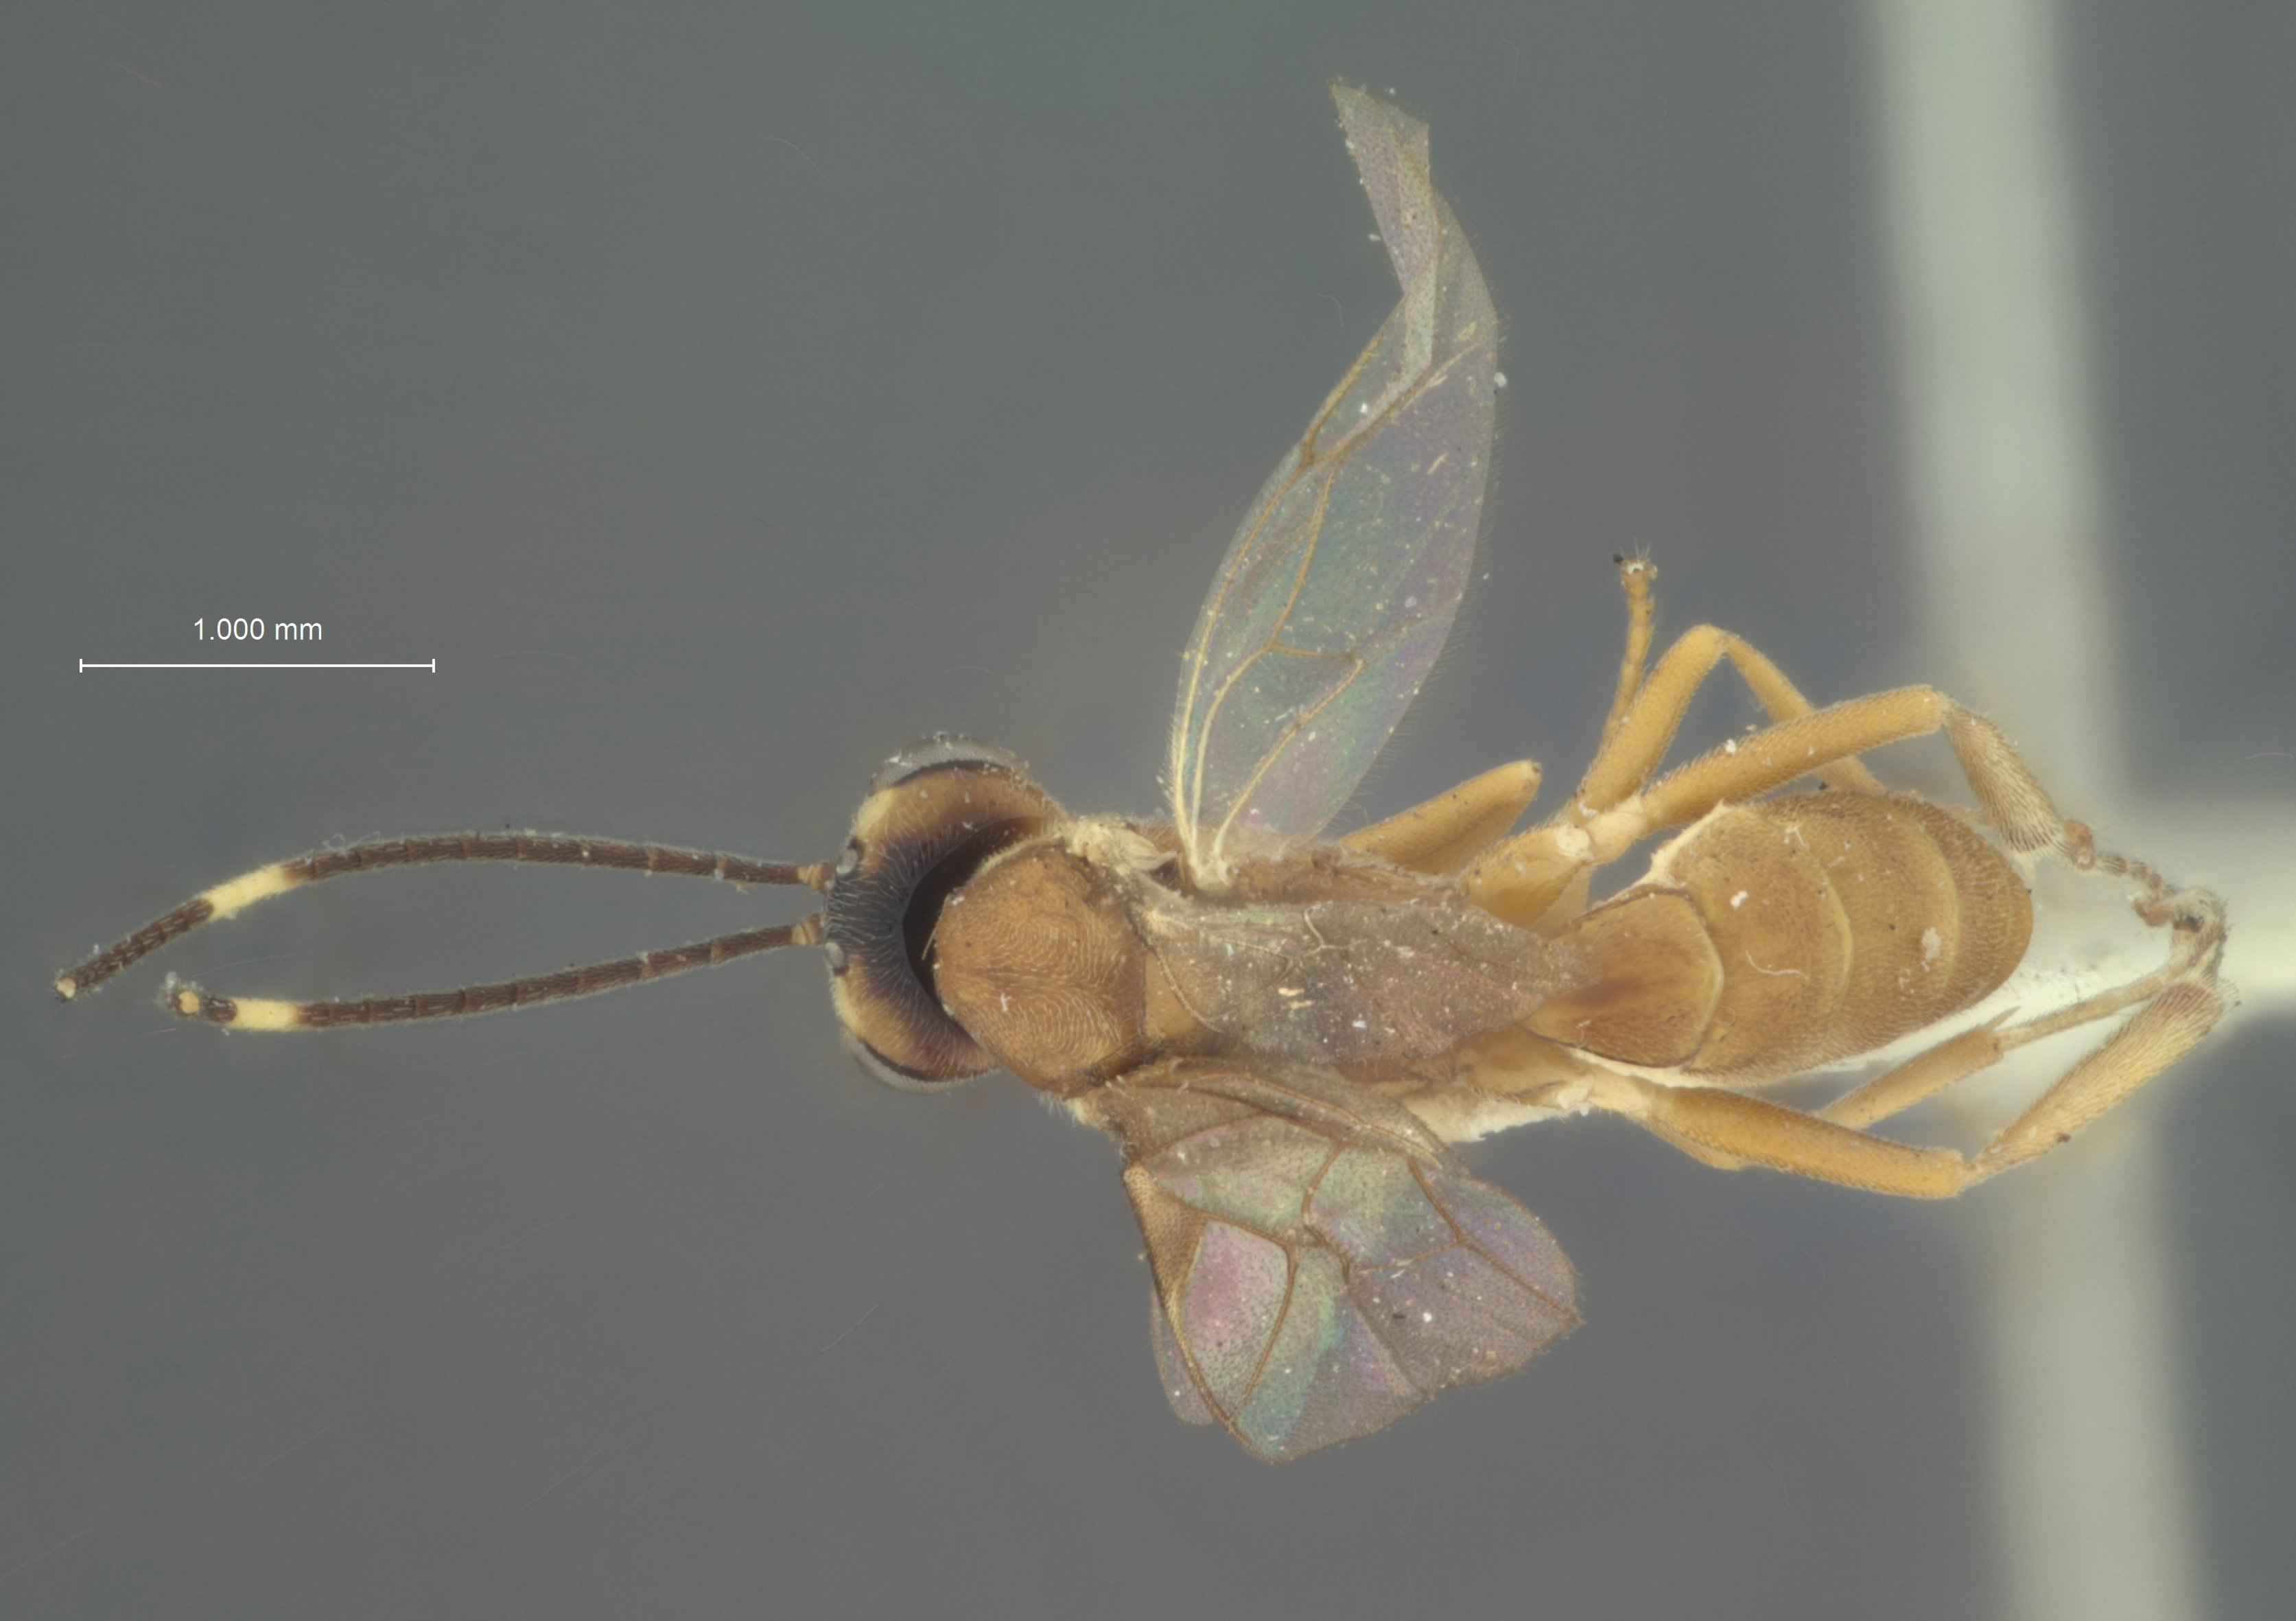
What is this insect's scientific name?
Polysphinctomorpha luggeri
